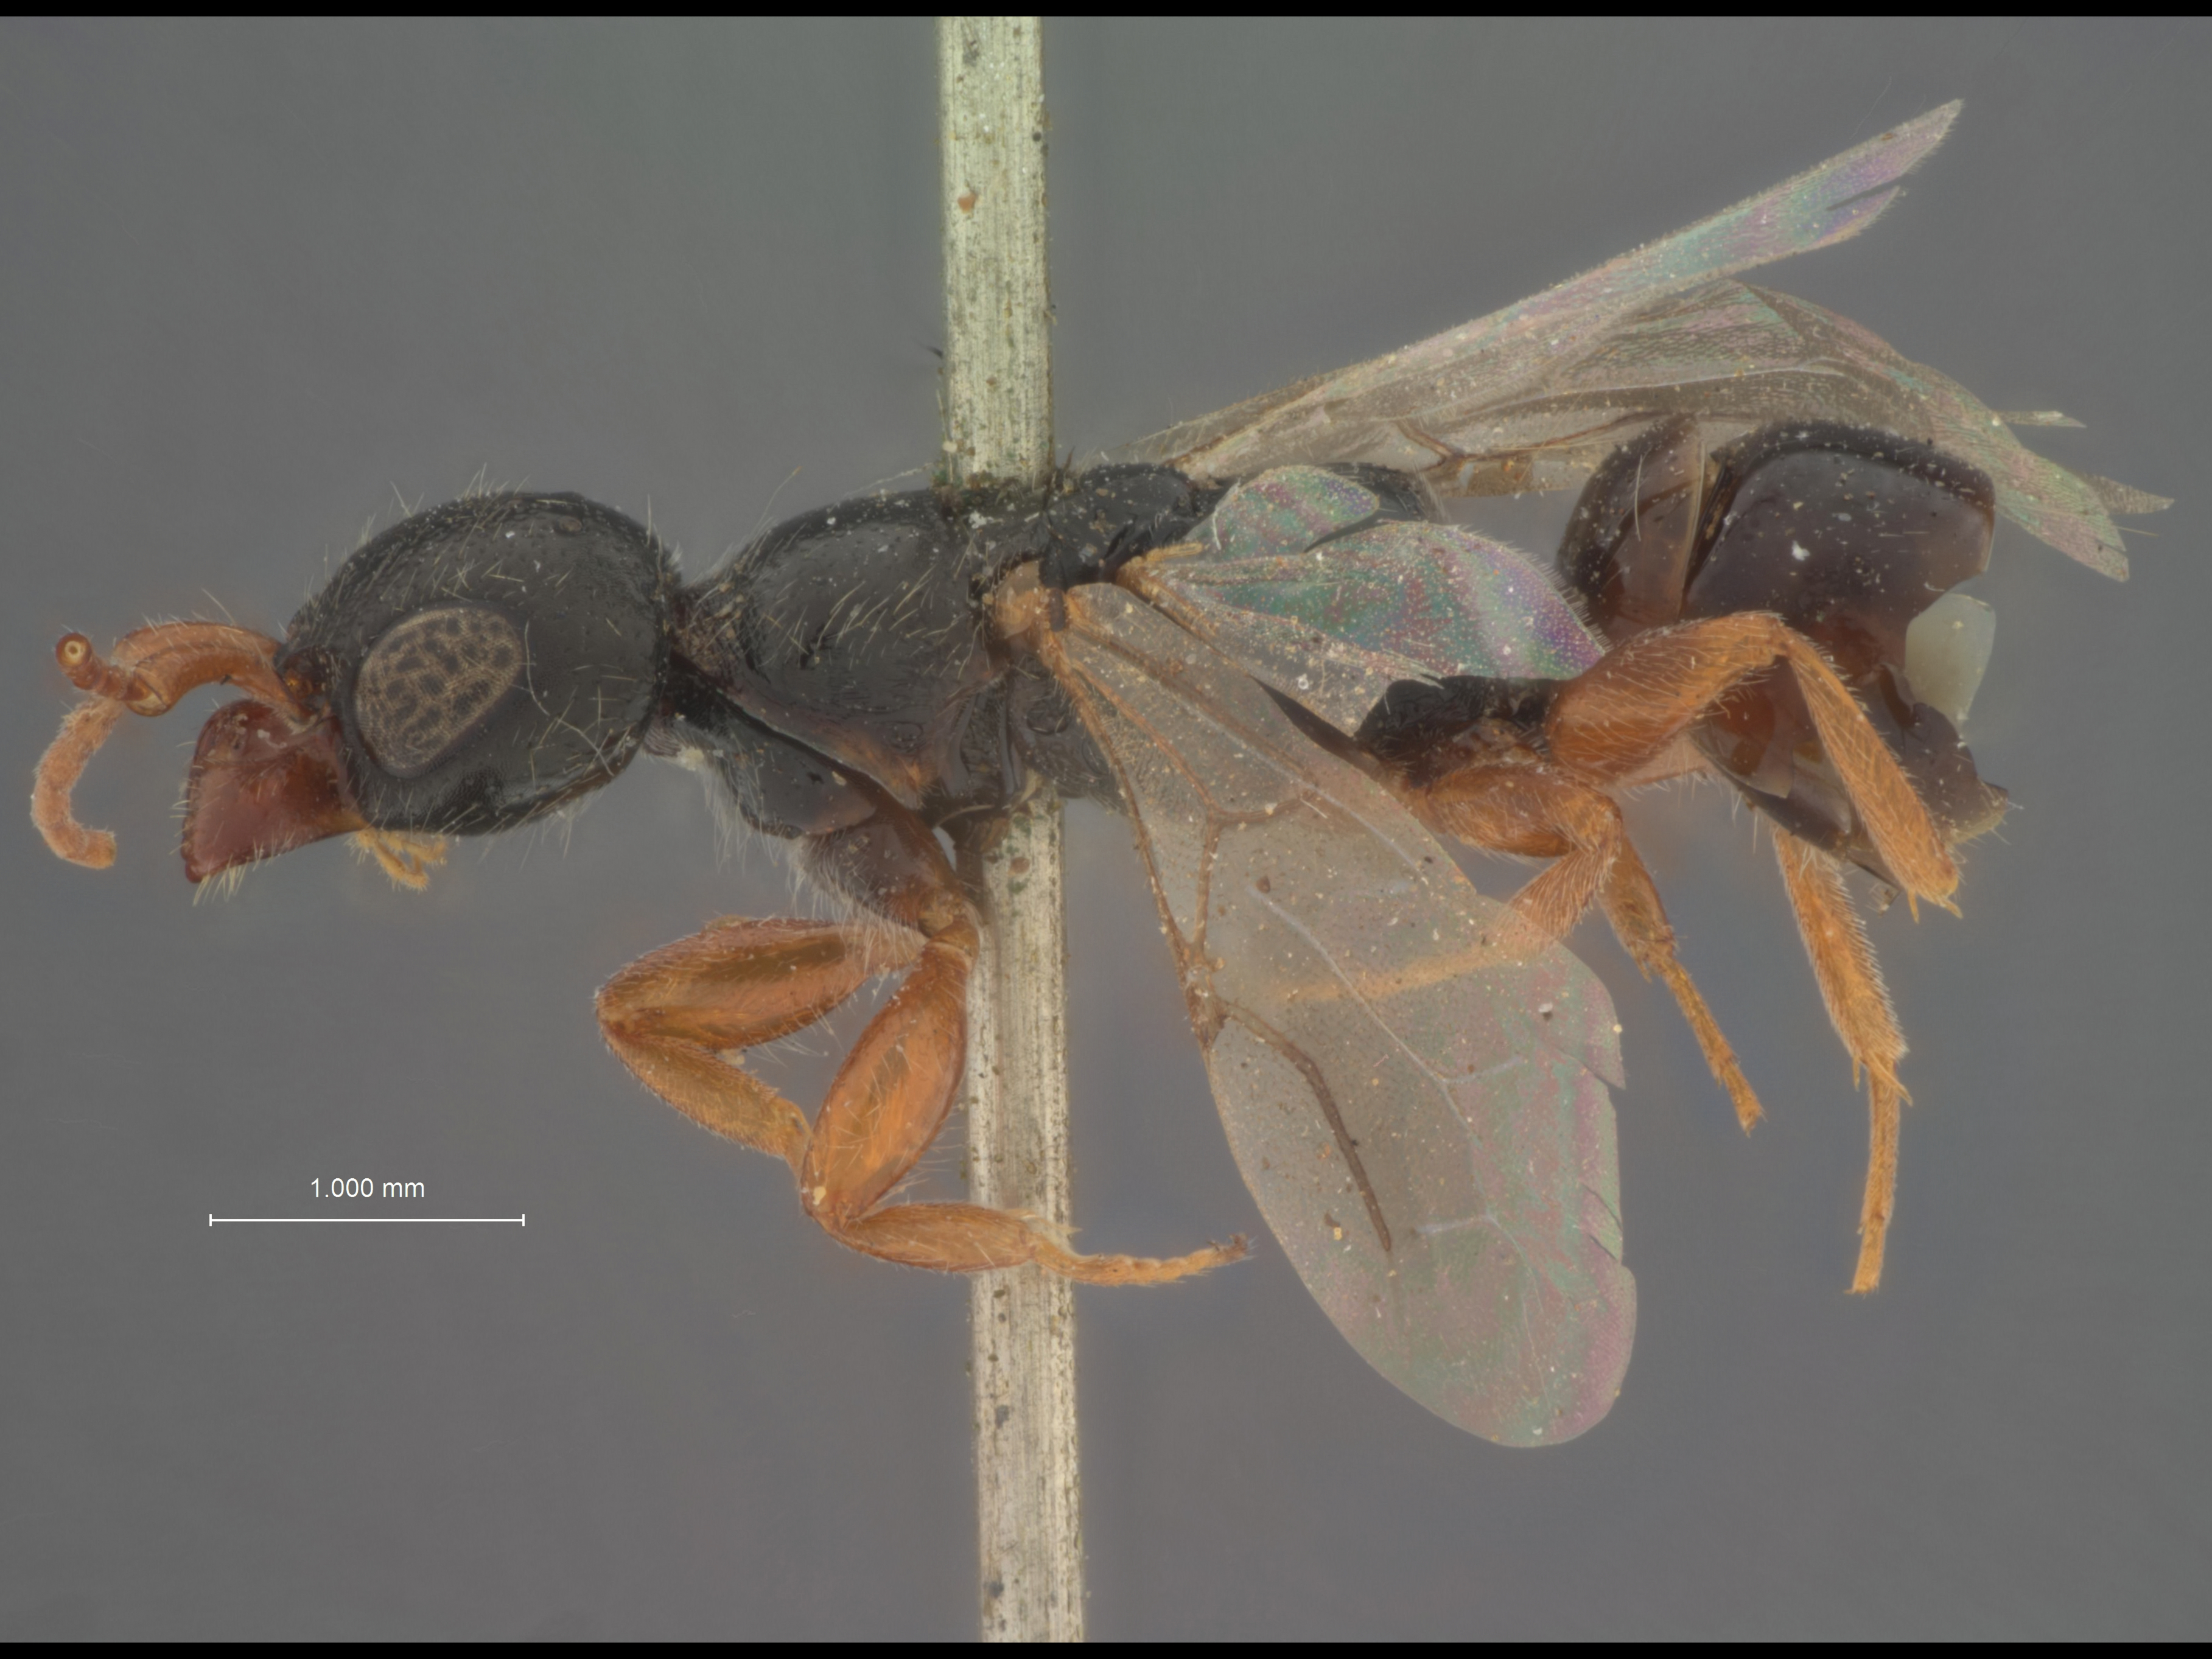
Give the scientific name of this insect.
Epyris megacephalus
